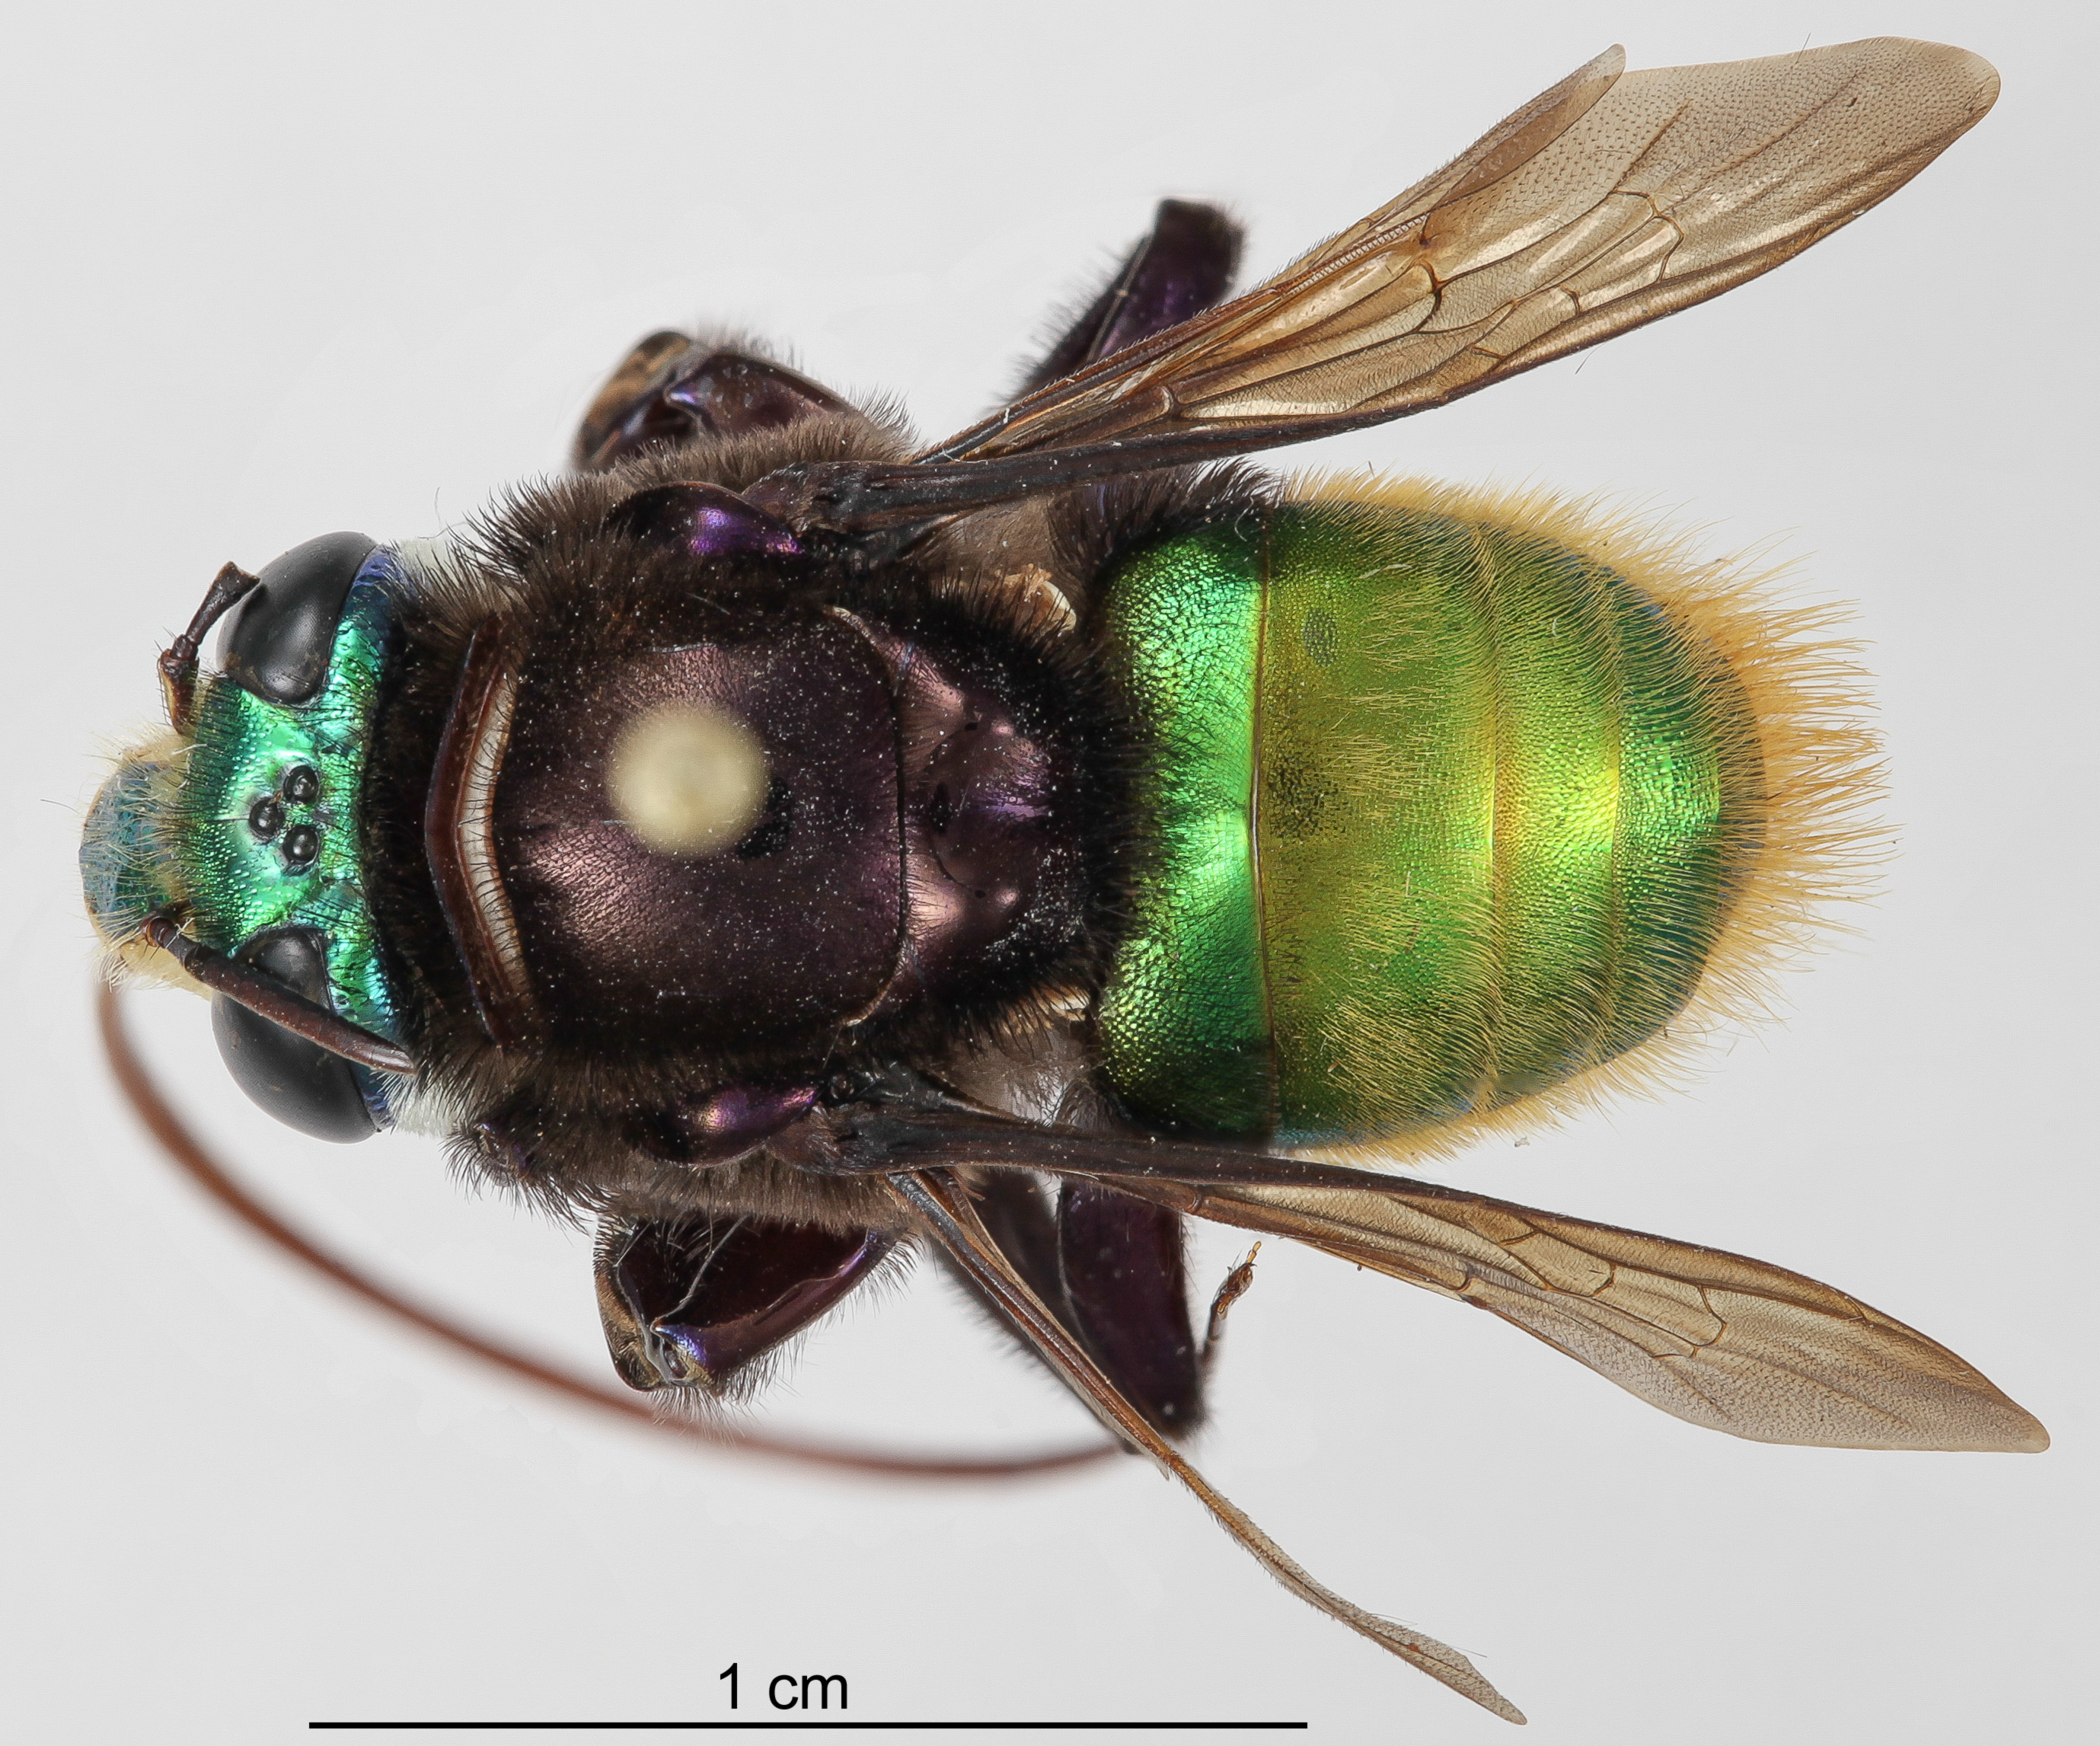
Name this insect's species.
Euglossa intersecta
